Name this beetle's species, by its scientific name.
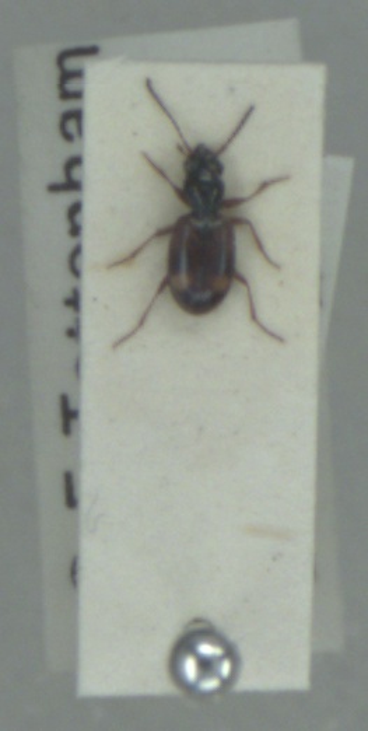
Bembidion articulatum
